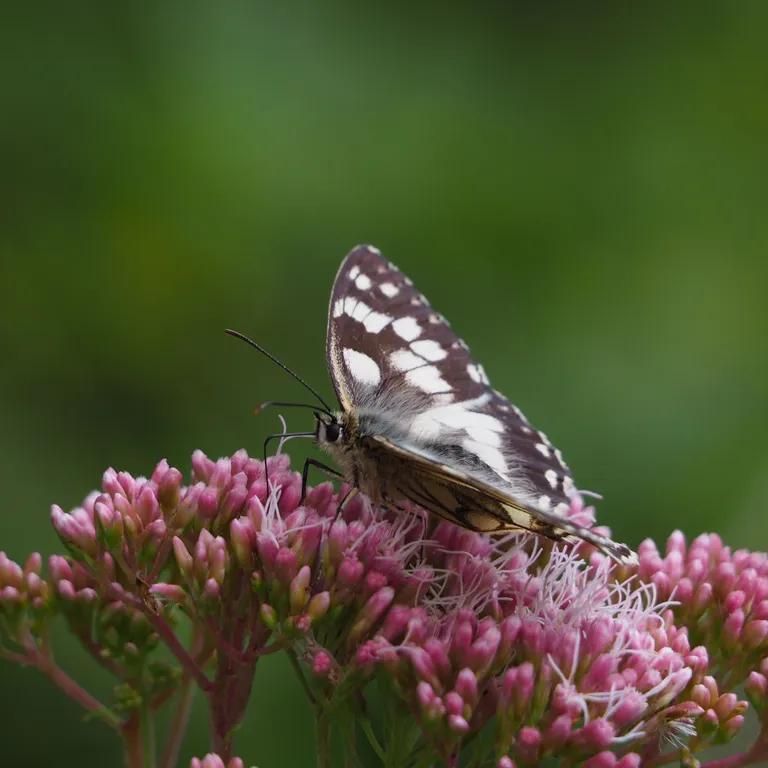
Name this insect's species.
Melanargia galathea
